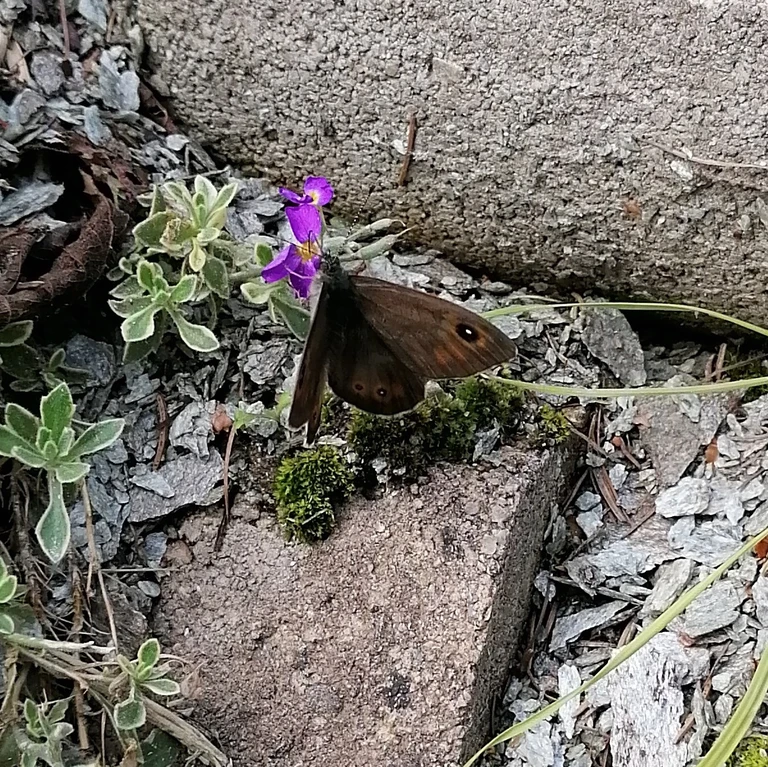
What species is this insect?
Lasiommata maera (also Pararge maera)
